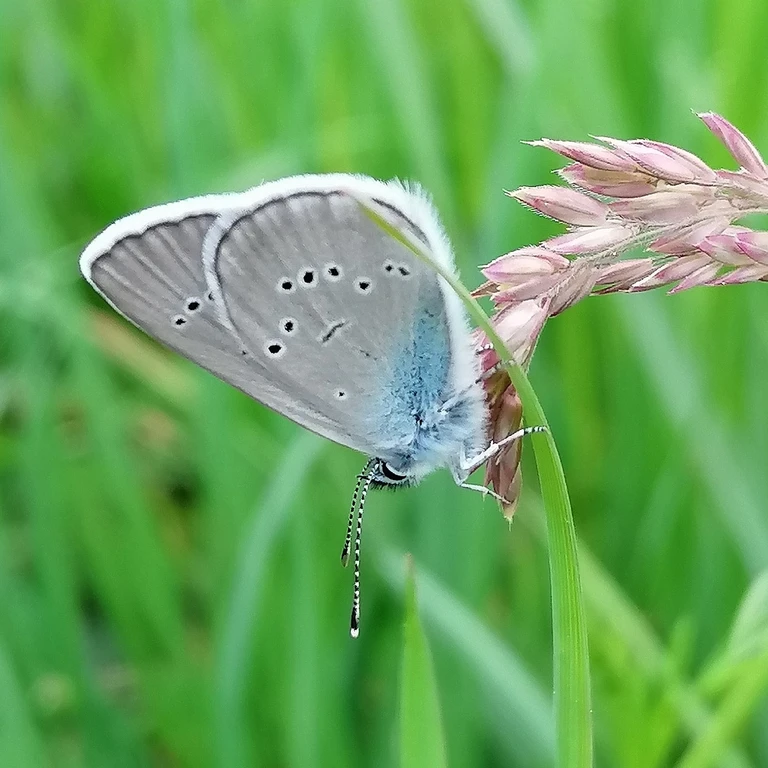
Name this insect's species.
Cyaniris semiargus
